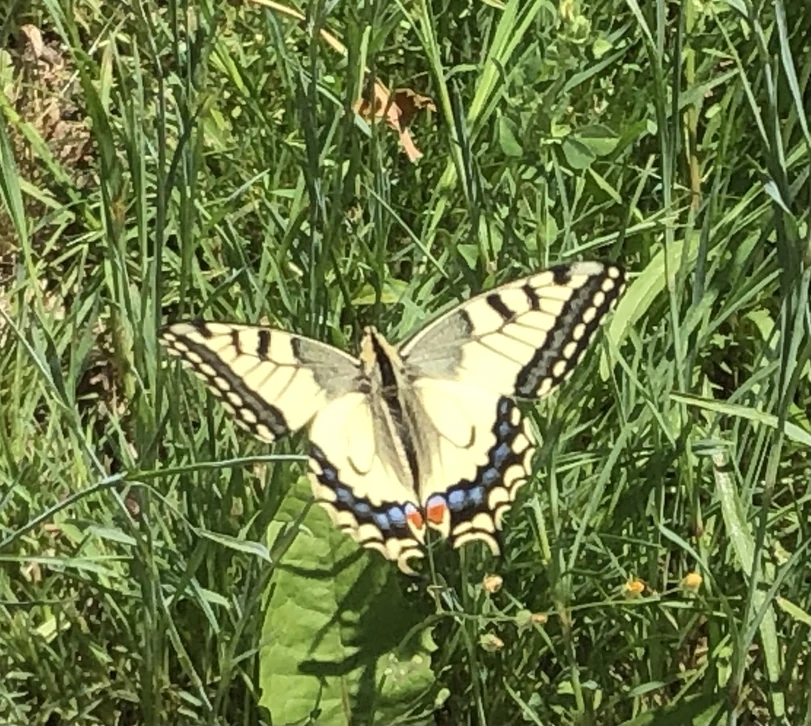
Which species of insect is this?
Papilio machaon
